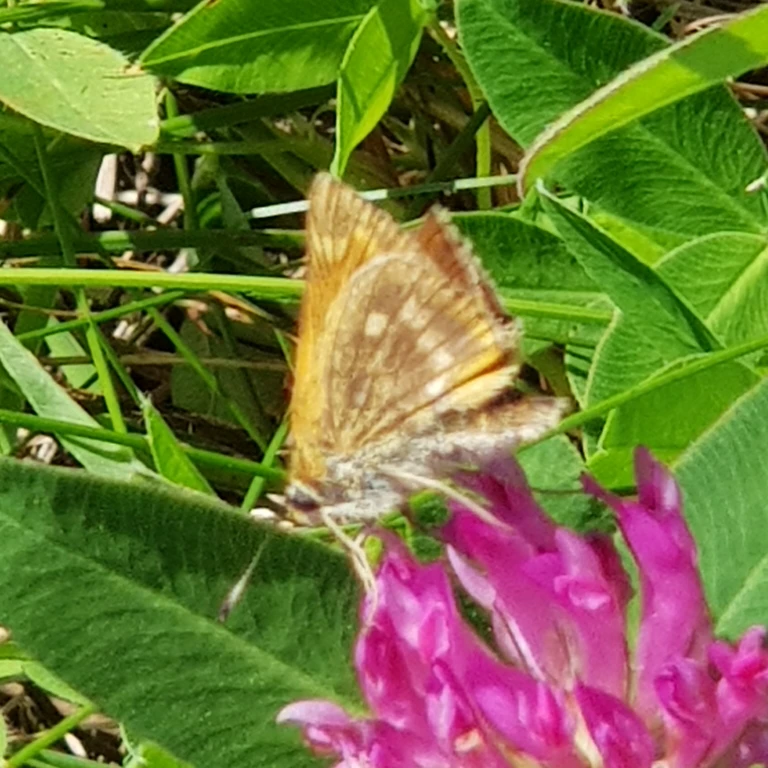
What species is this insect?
Ochlodes sylvanus (also Ochlodes venata)
